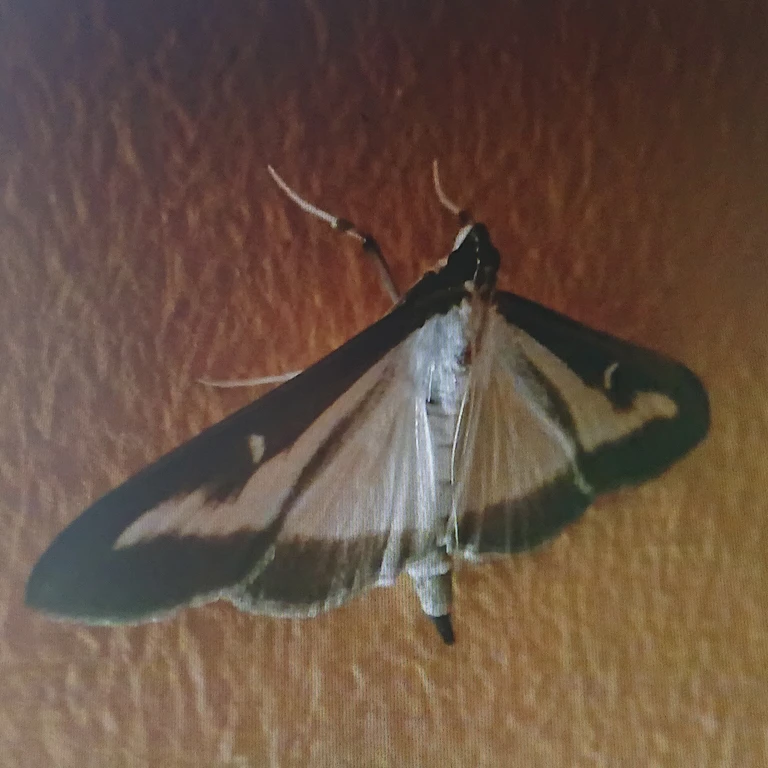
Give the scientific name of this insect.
Cydalima perspectalis
